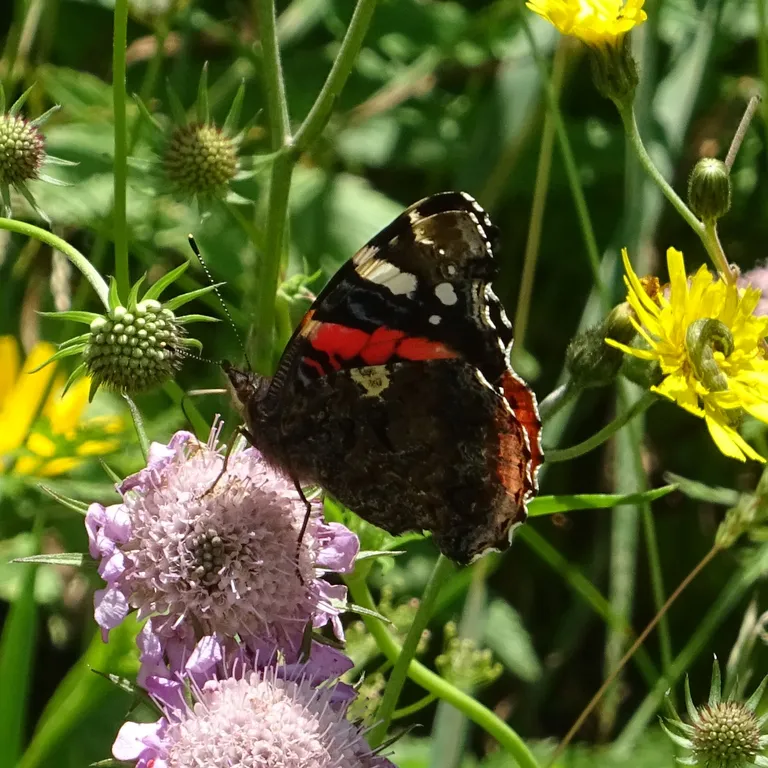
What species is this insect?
Vanessa atalanta
